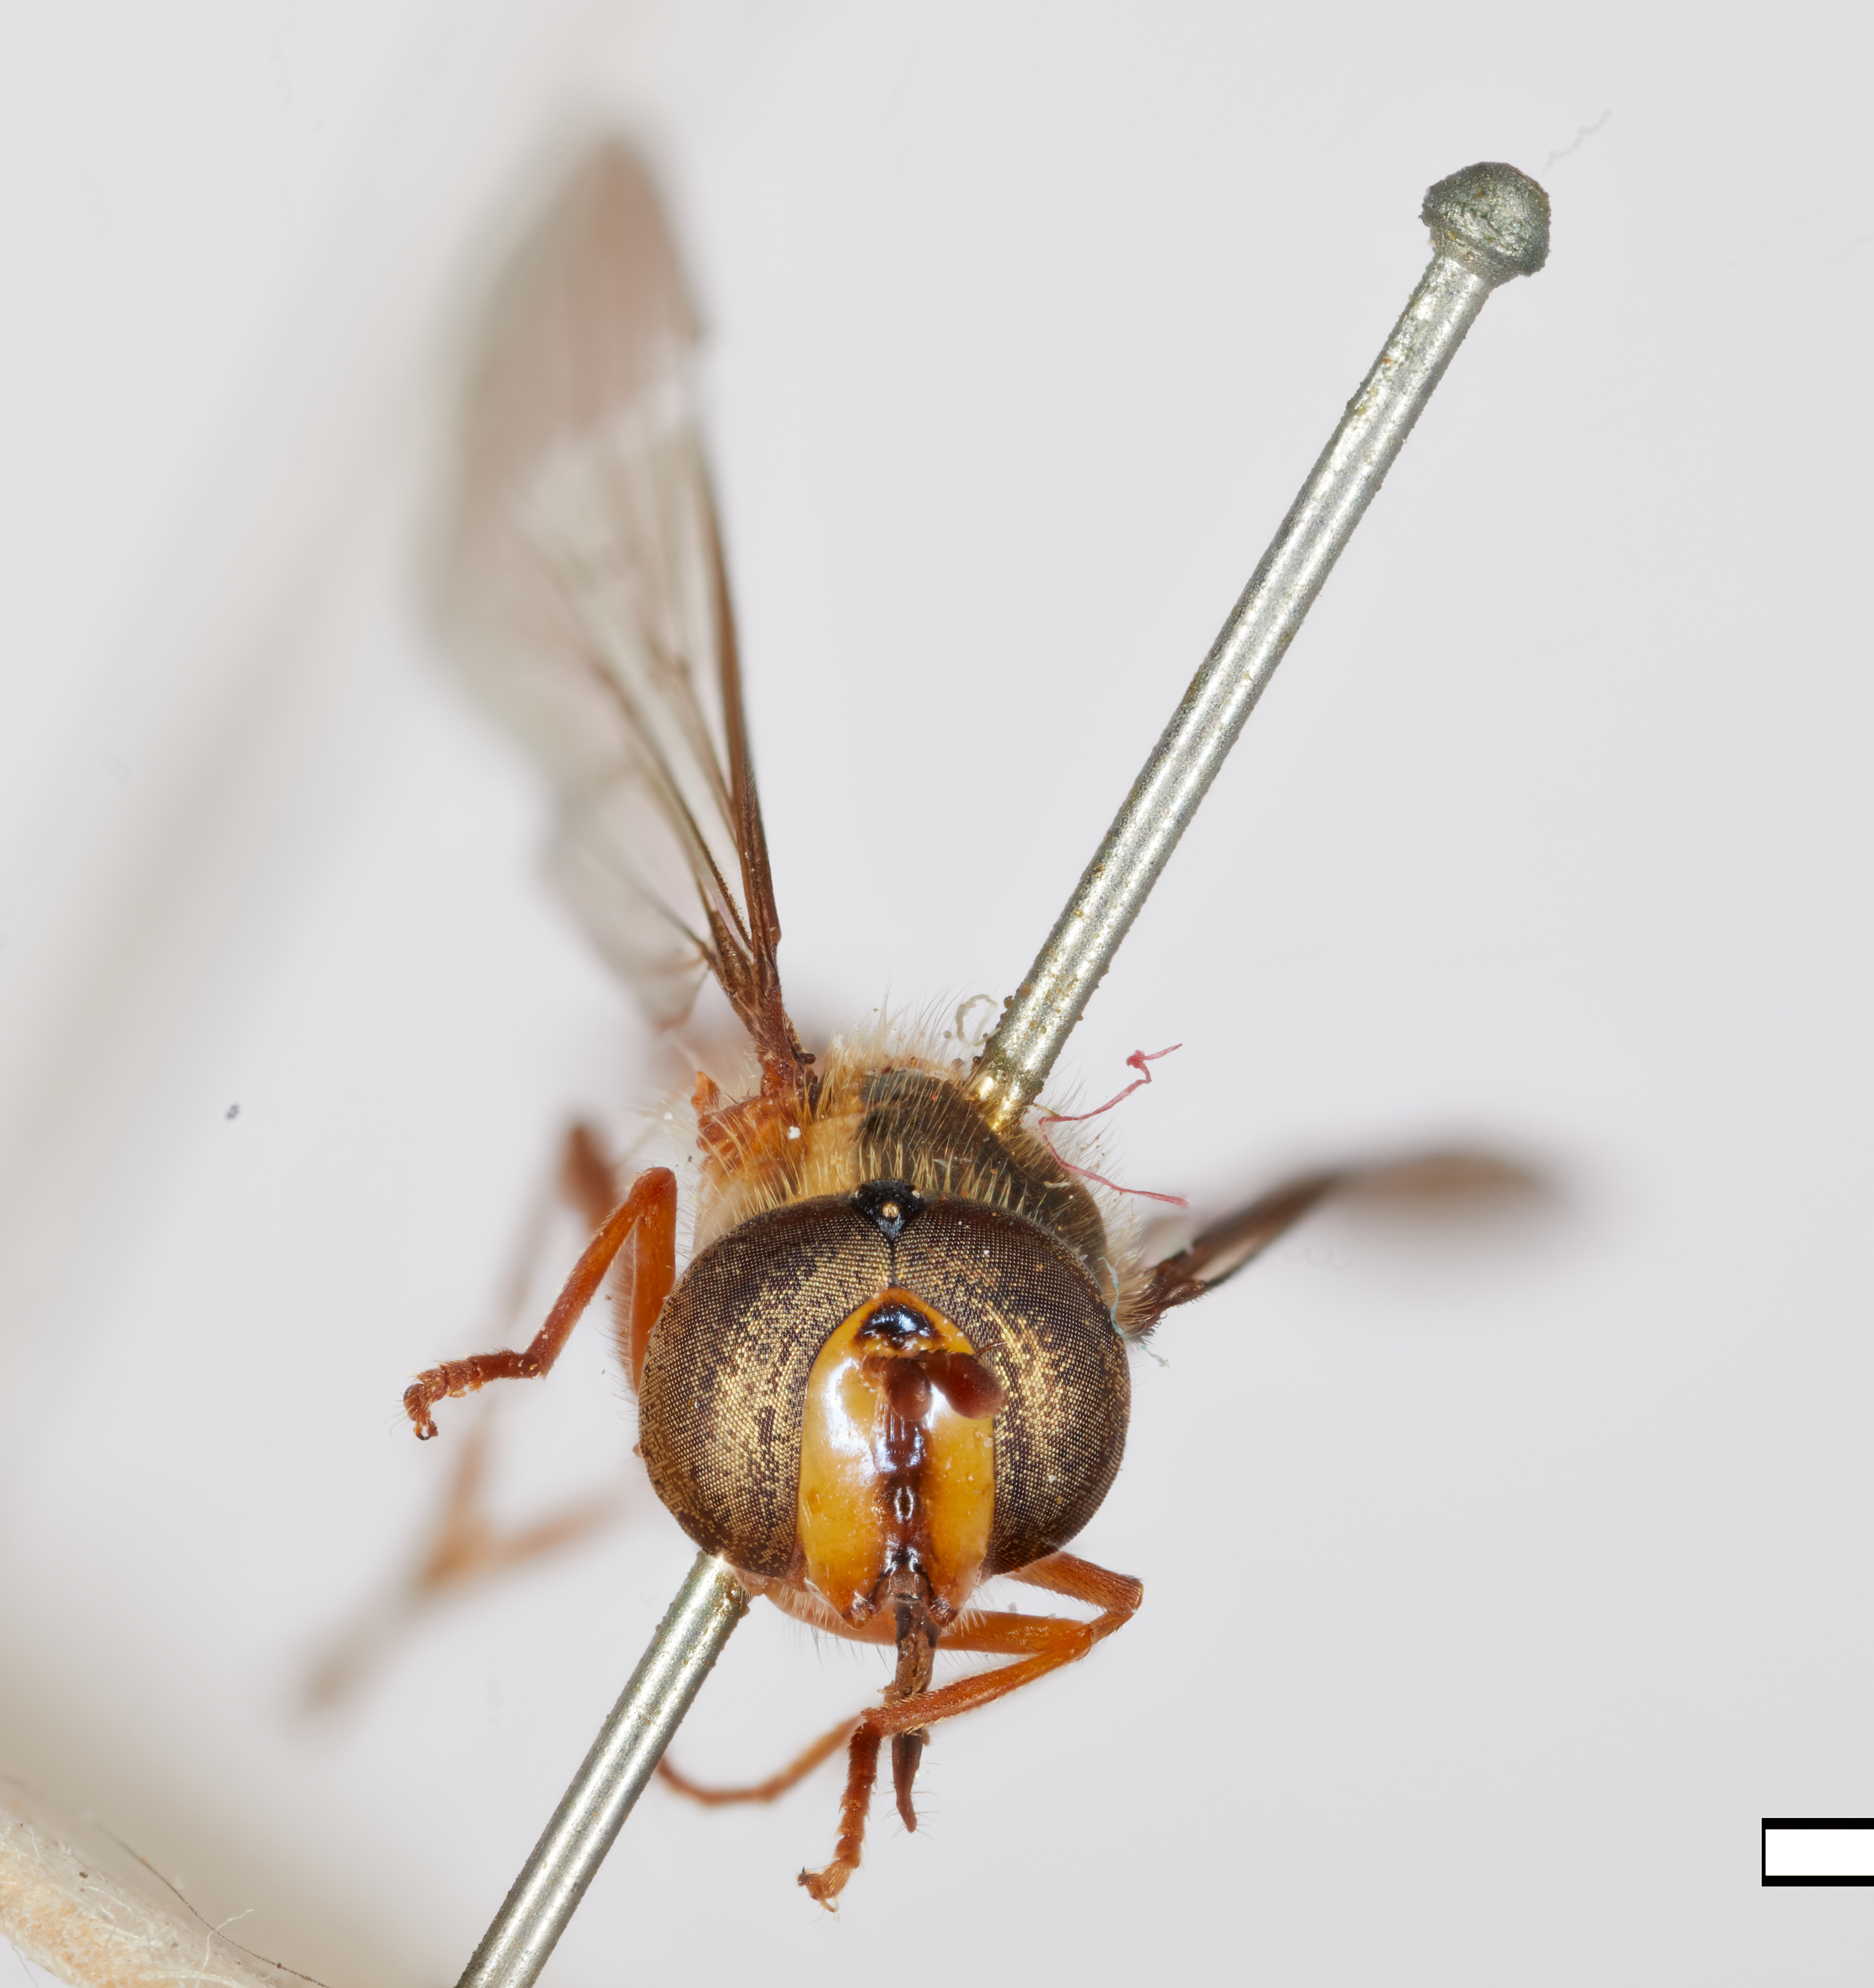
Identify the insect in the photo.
Sphaerophoria knutsoni
